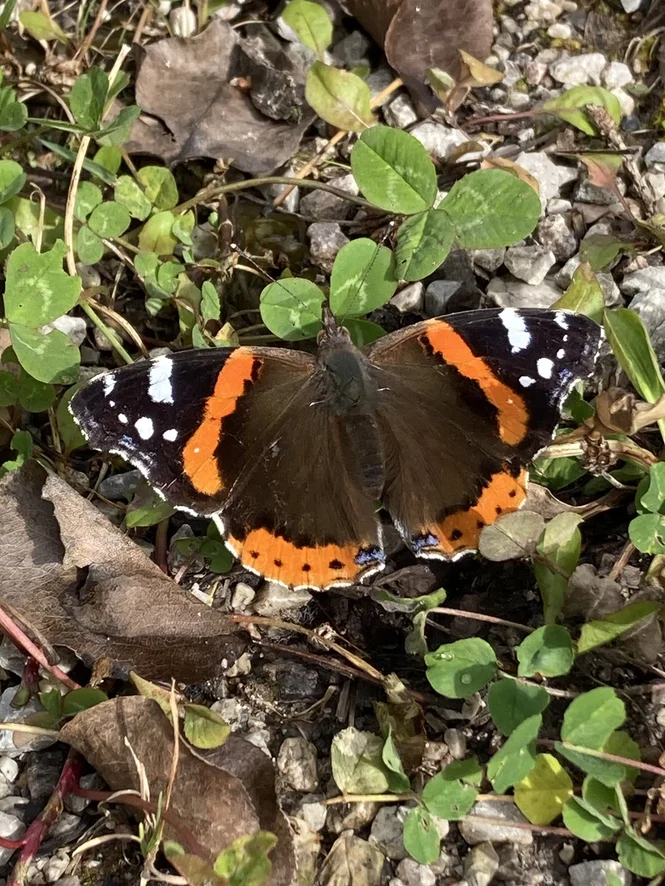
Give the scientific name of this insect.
Vanessa atalanta
